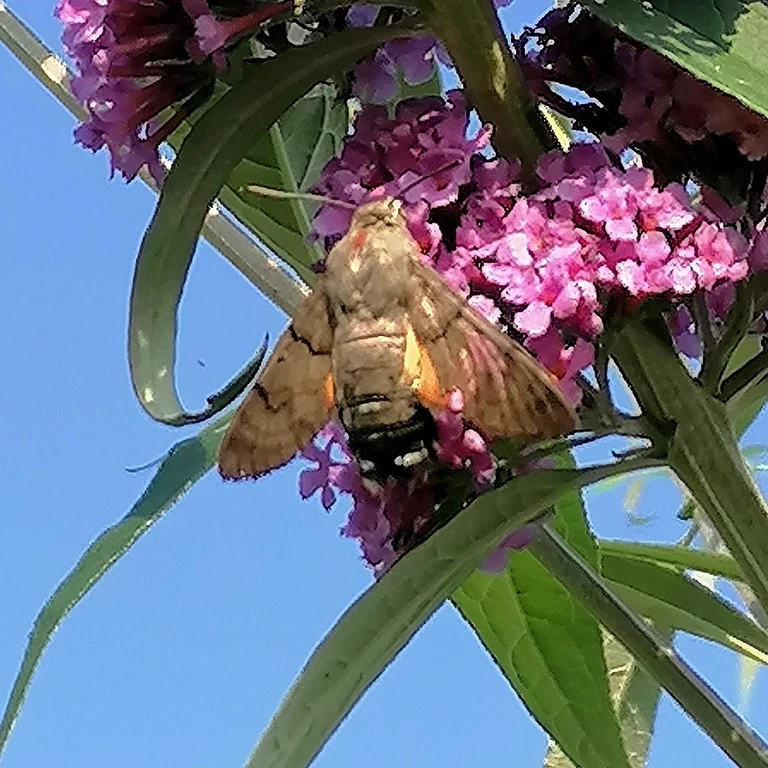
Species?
Macroglossum stellatarum
